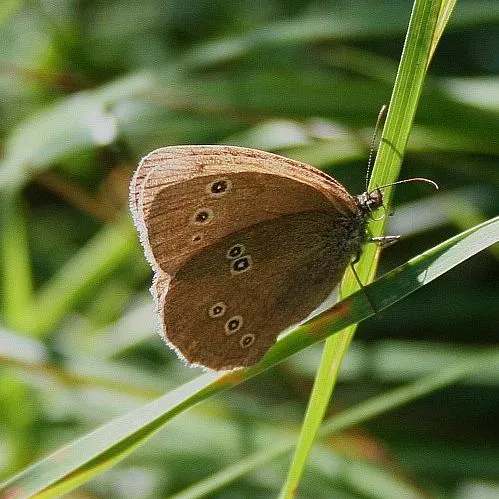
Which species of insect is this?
Aphantopus hyperantus
